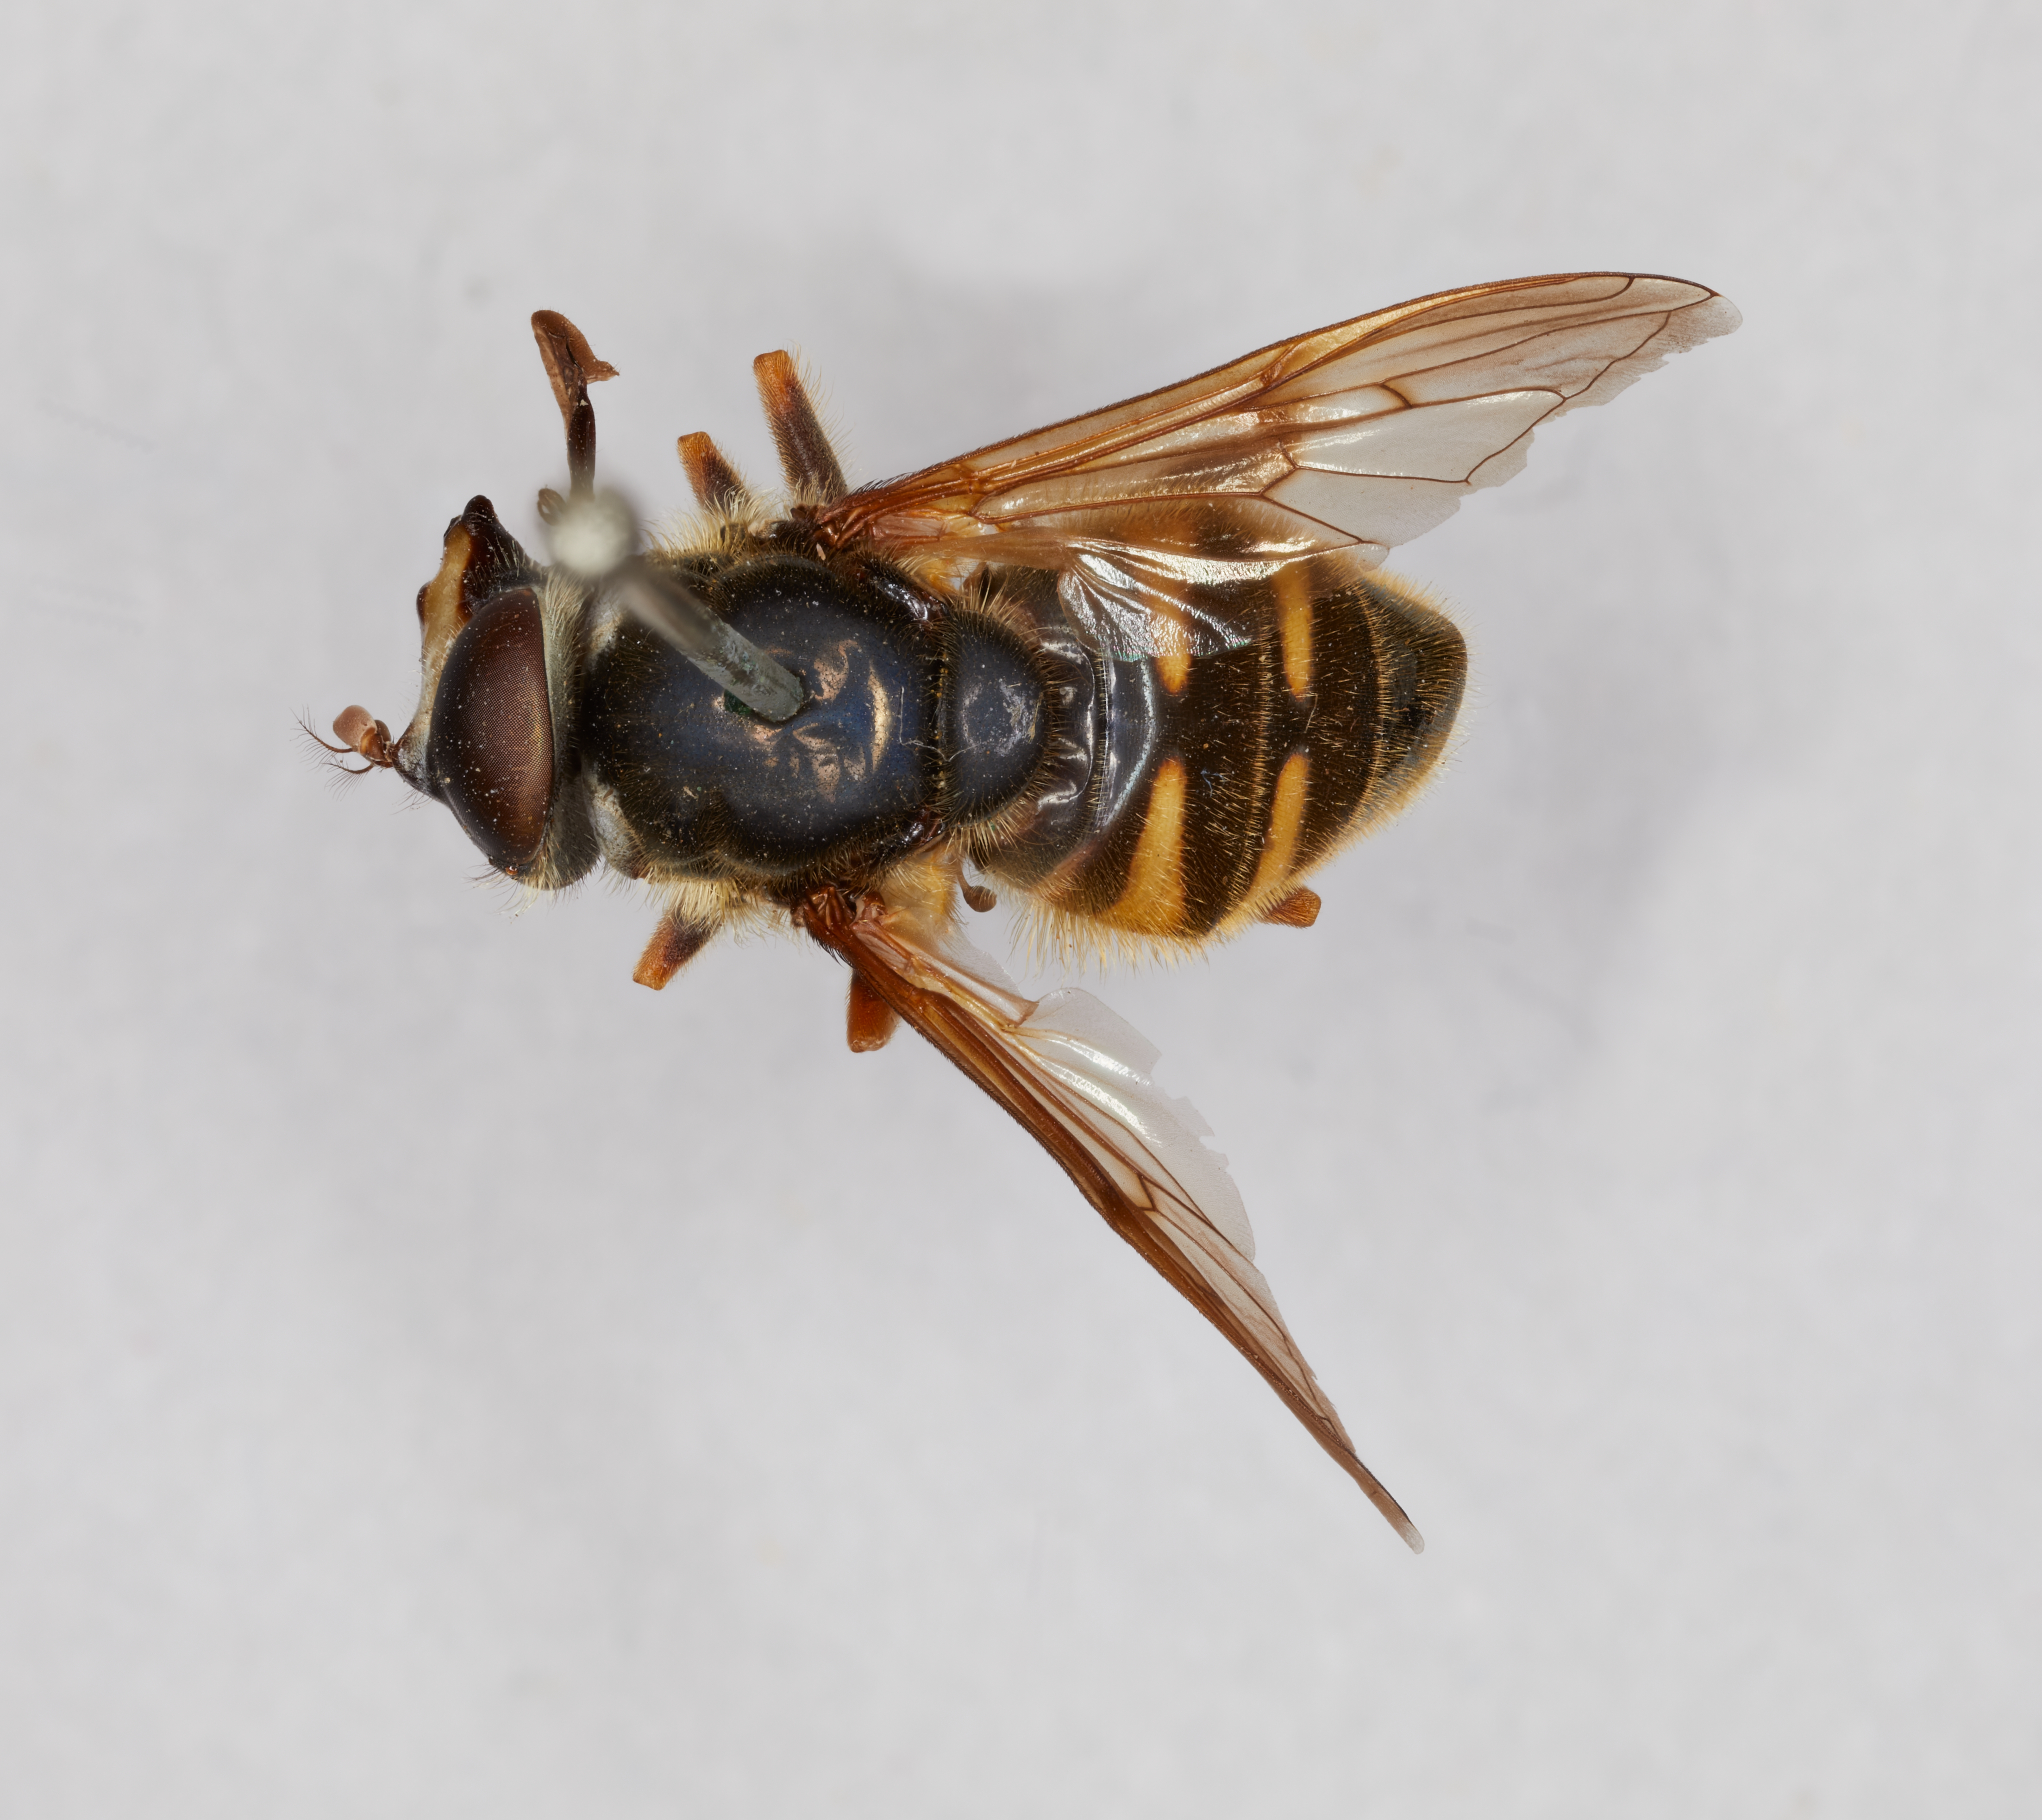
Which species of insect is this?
Sericomyia bifasciata
